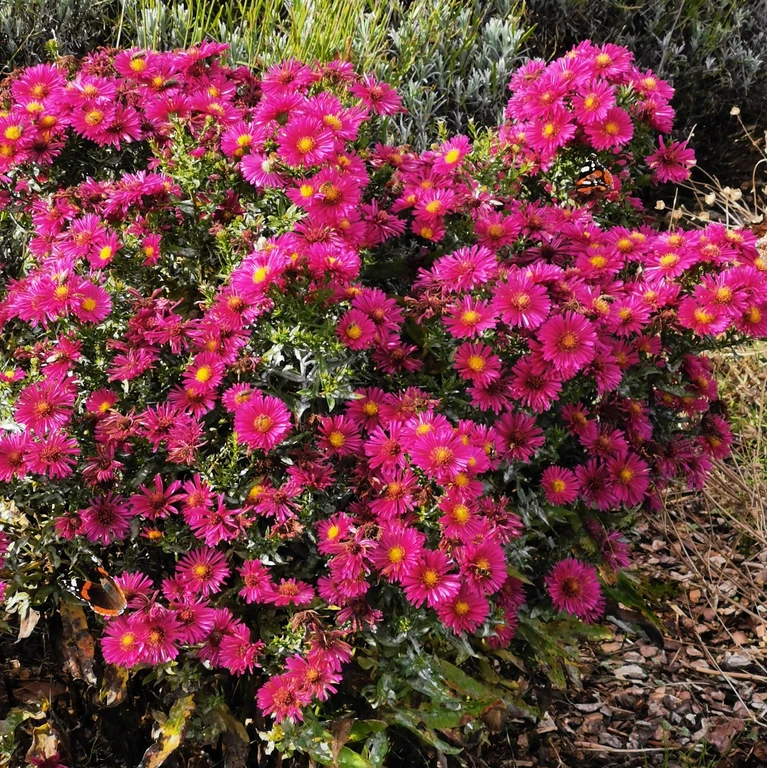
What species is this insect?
Vanessa atalanta
